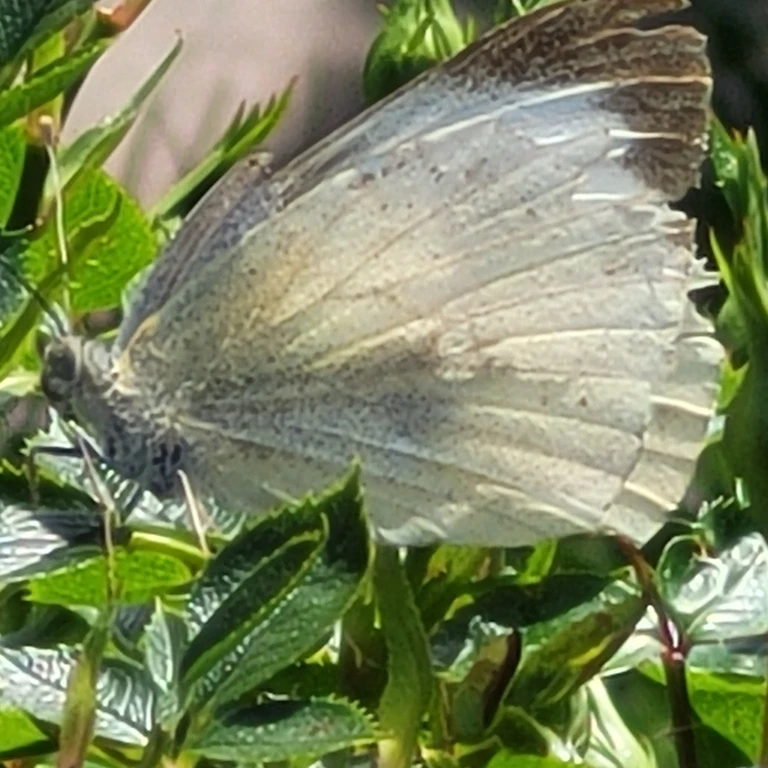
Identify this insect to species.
Pieris brassicae
